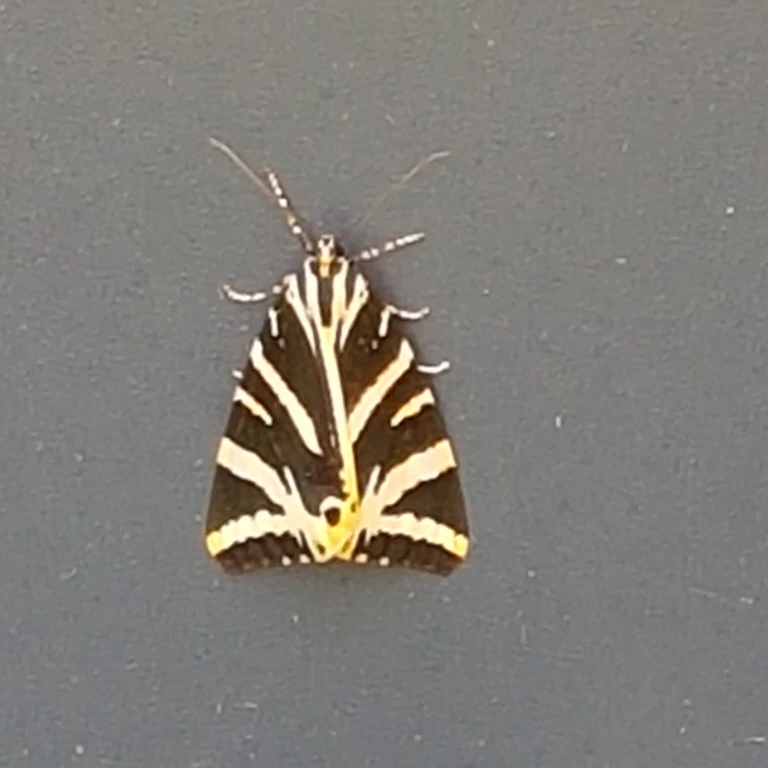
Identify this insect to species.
Euplagia quadripunctaria
